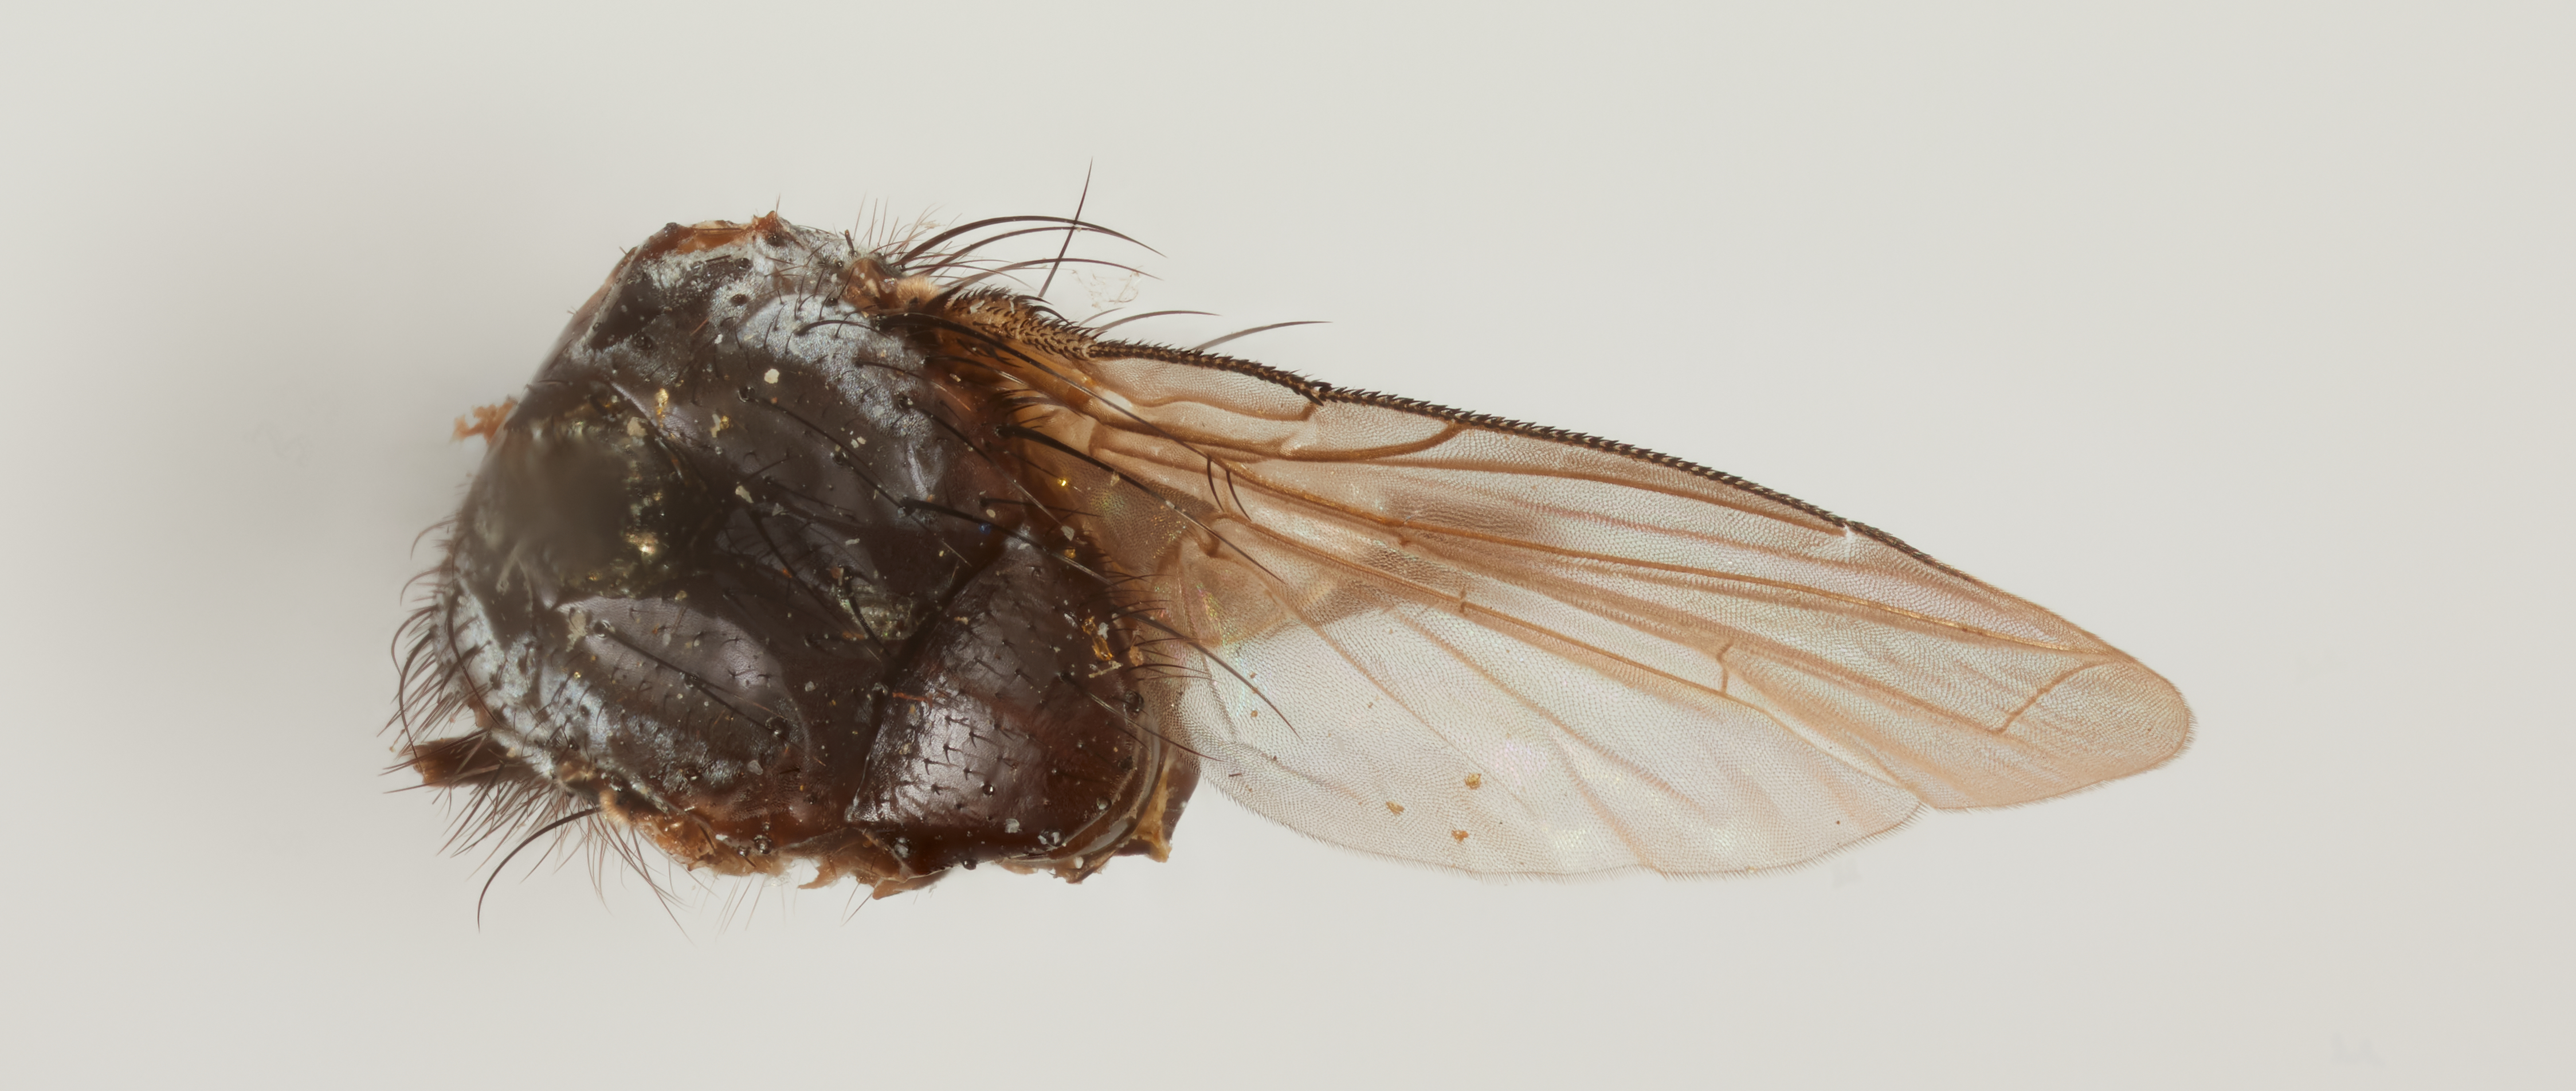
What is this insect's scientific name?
Phaenopsis arabella
